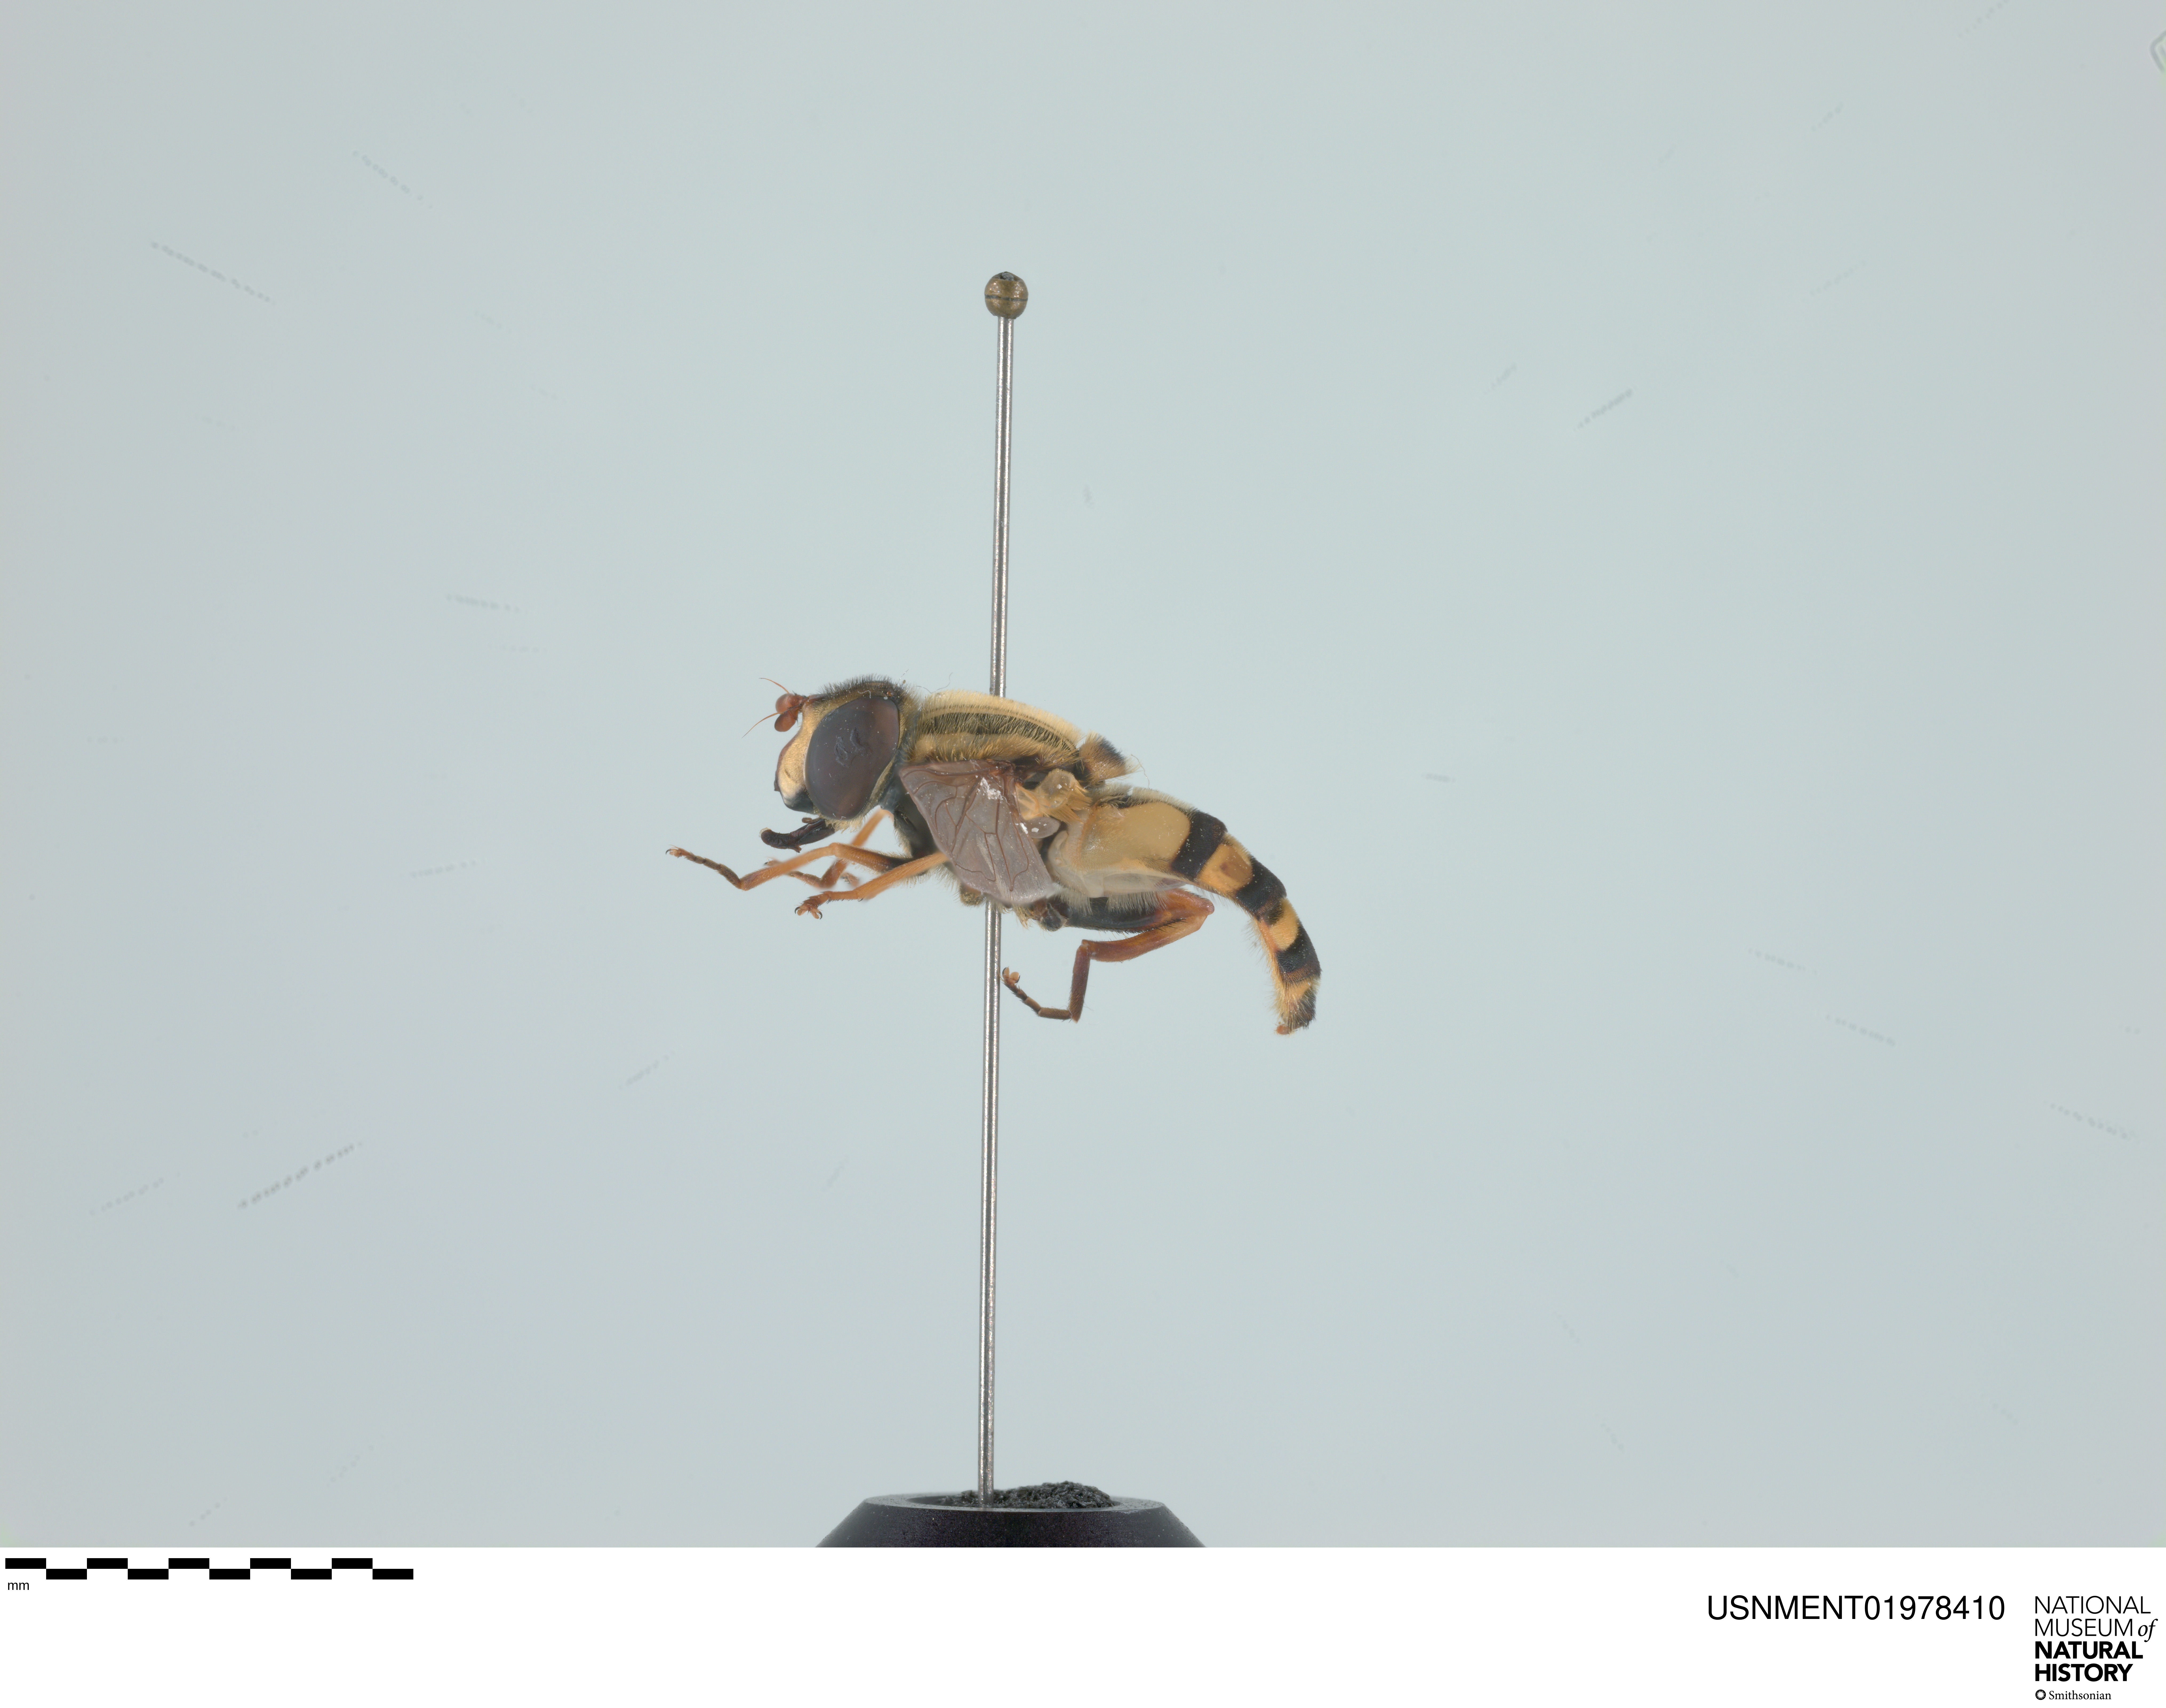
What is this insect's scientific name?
Helophilus fasciatus
